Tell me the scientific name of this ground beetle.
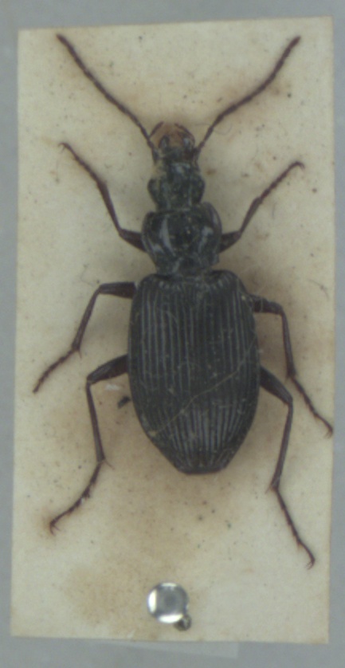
Platynus assimilis
